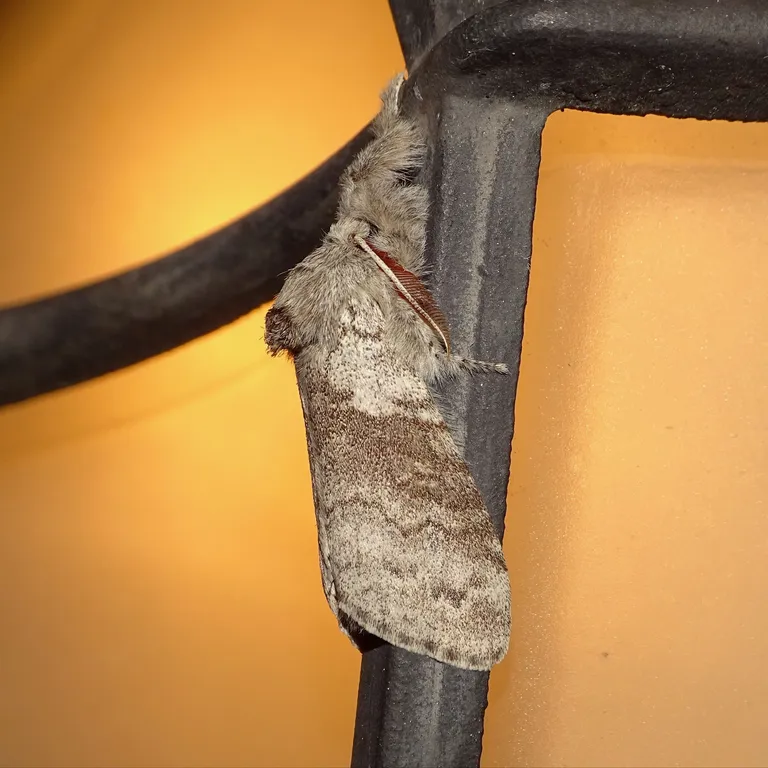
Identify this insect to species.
Calliteara pudibunda
